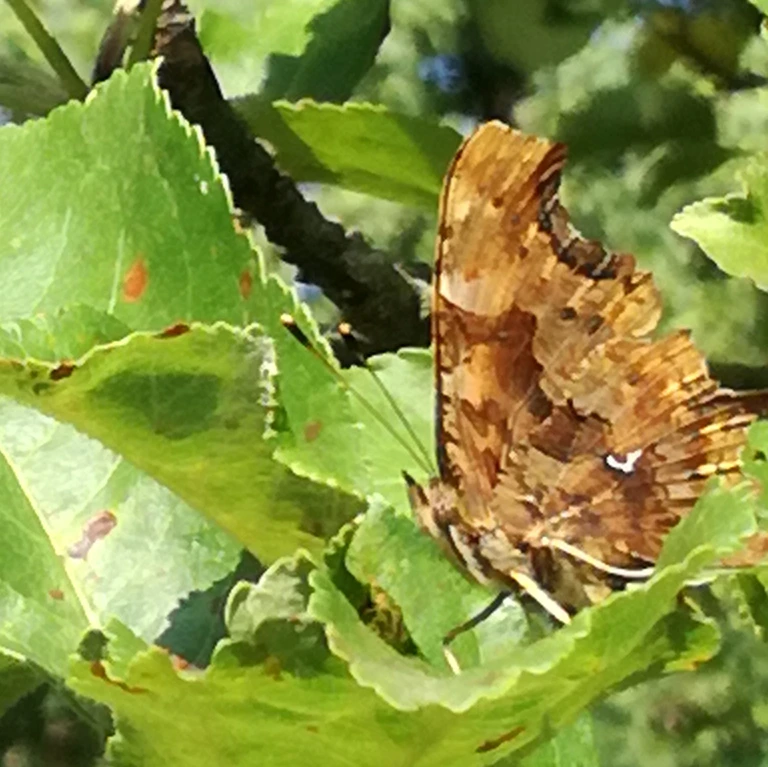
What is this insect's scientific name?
Polygonia c-album
